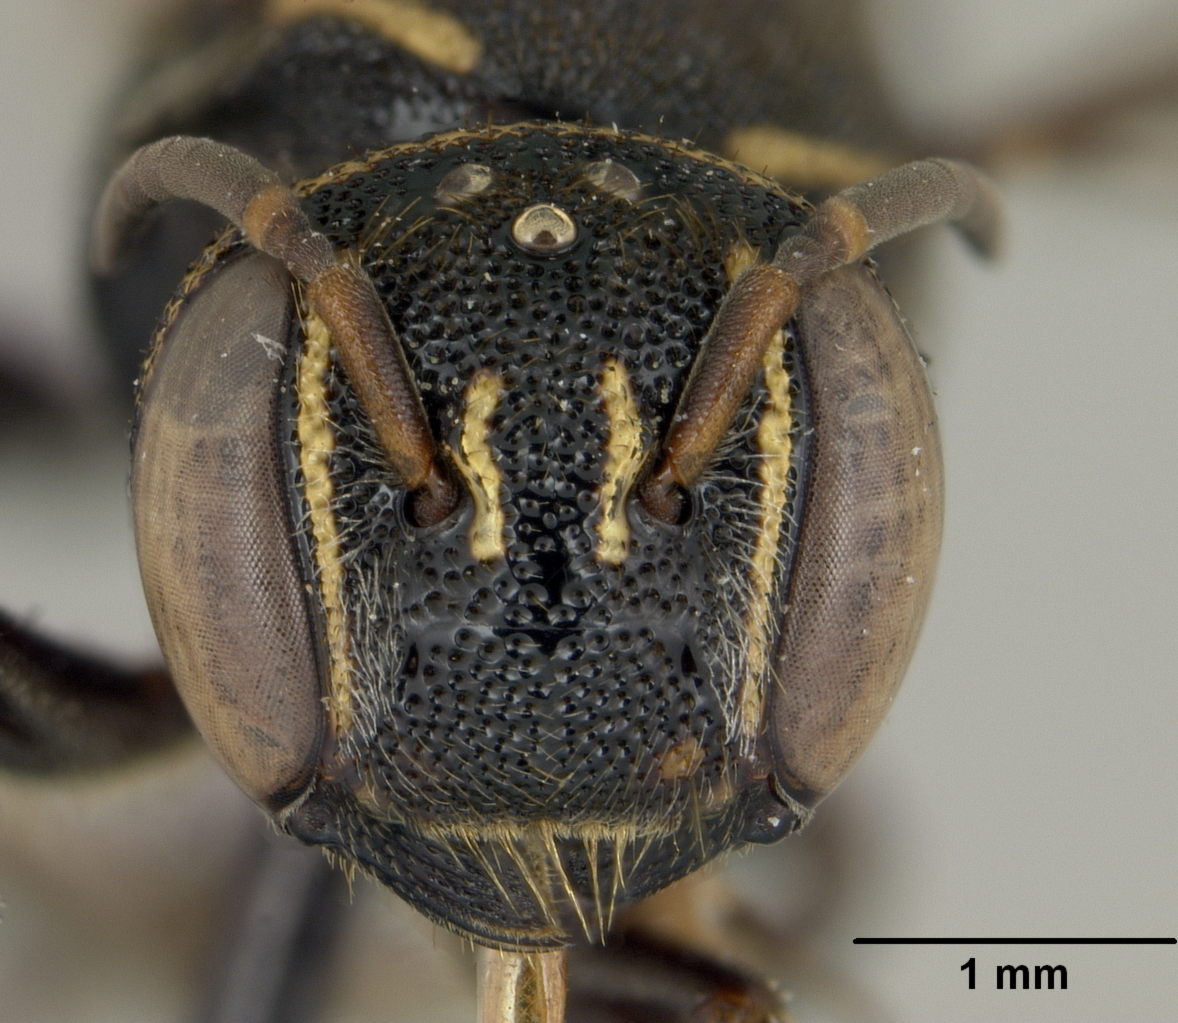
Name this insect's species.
Dianthidium undecimale
